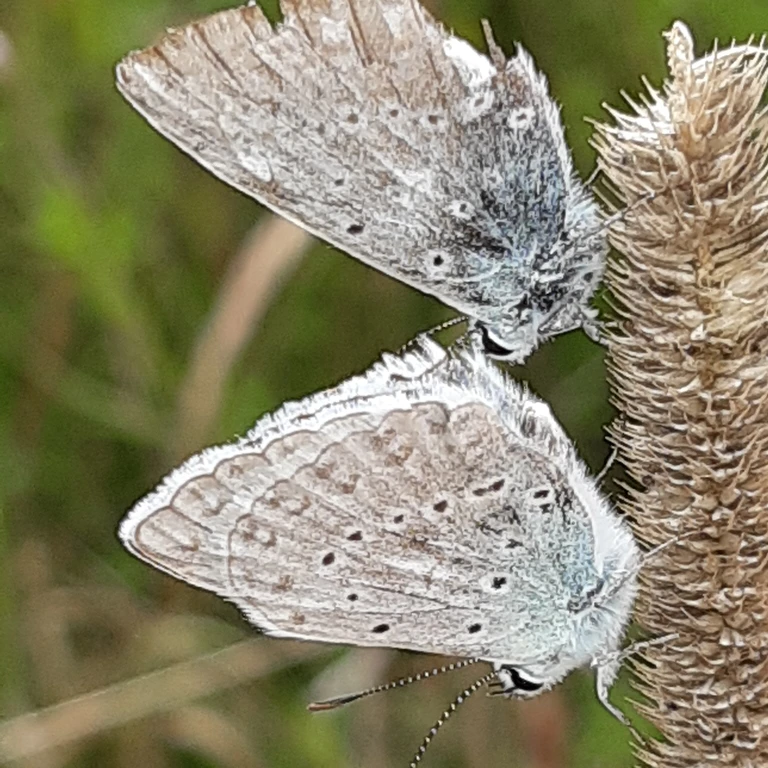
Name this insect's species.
Polyommatus daphnis
